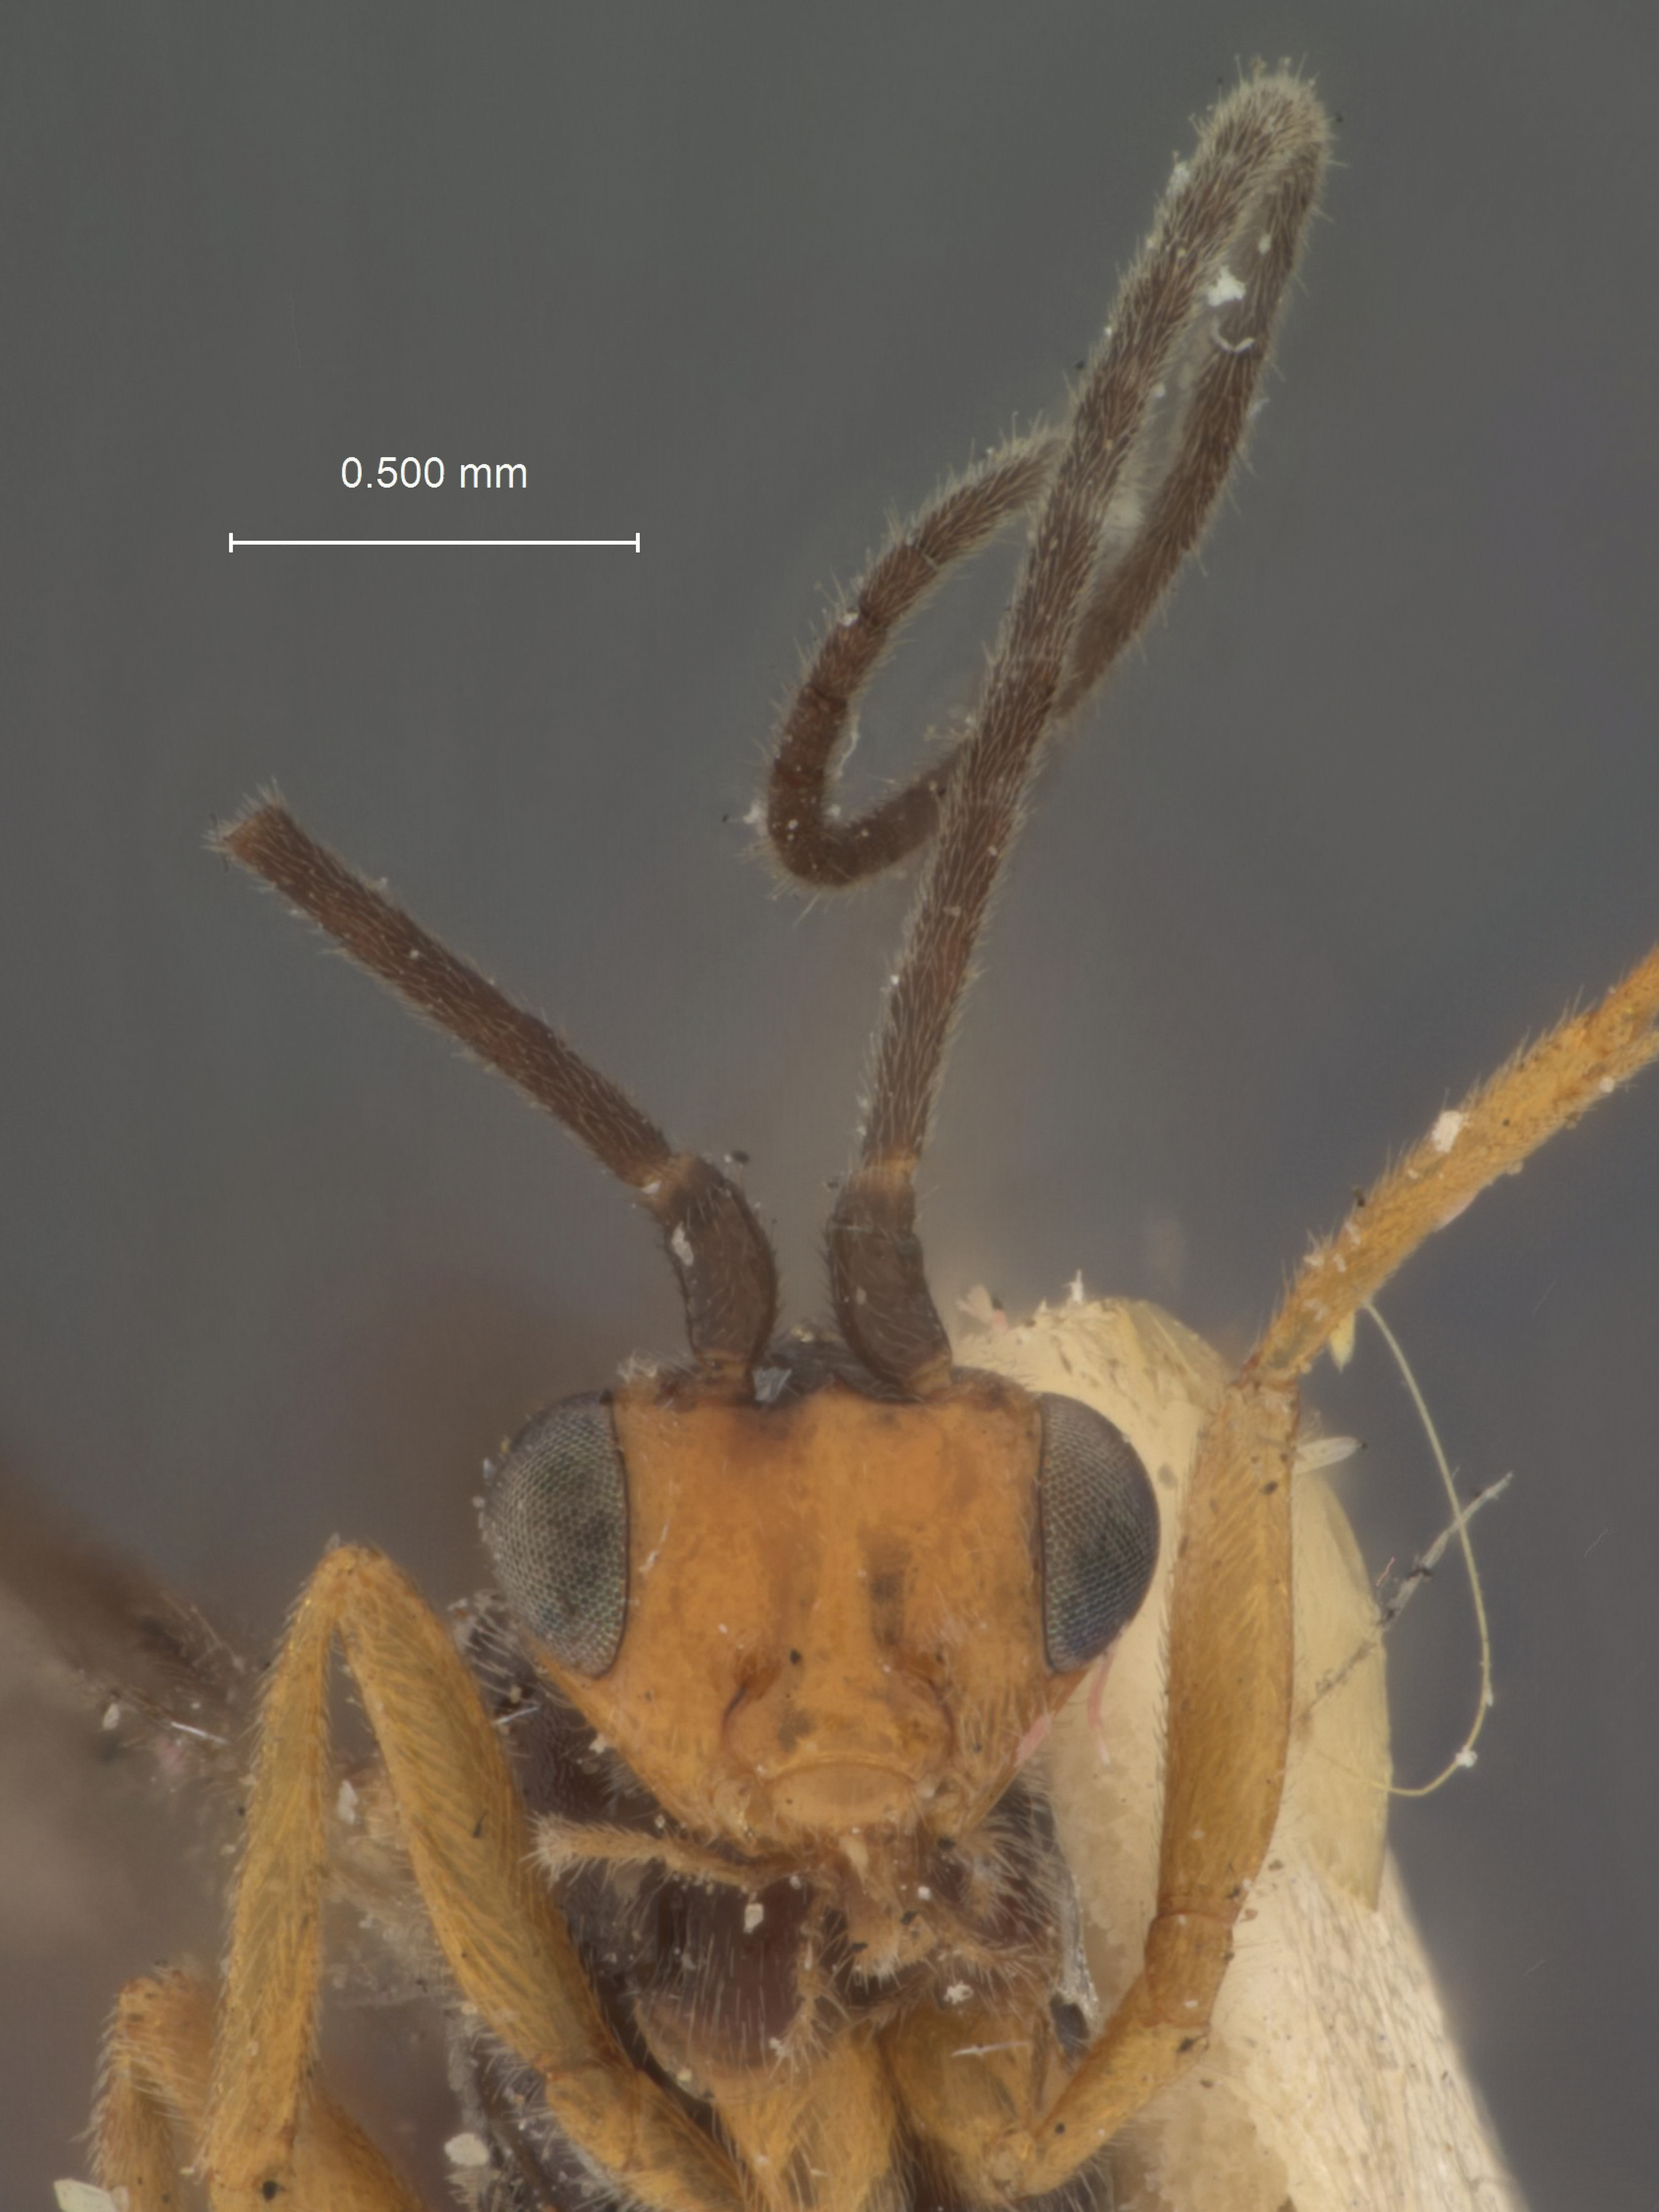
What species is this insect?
Bassus brittoni
